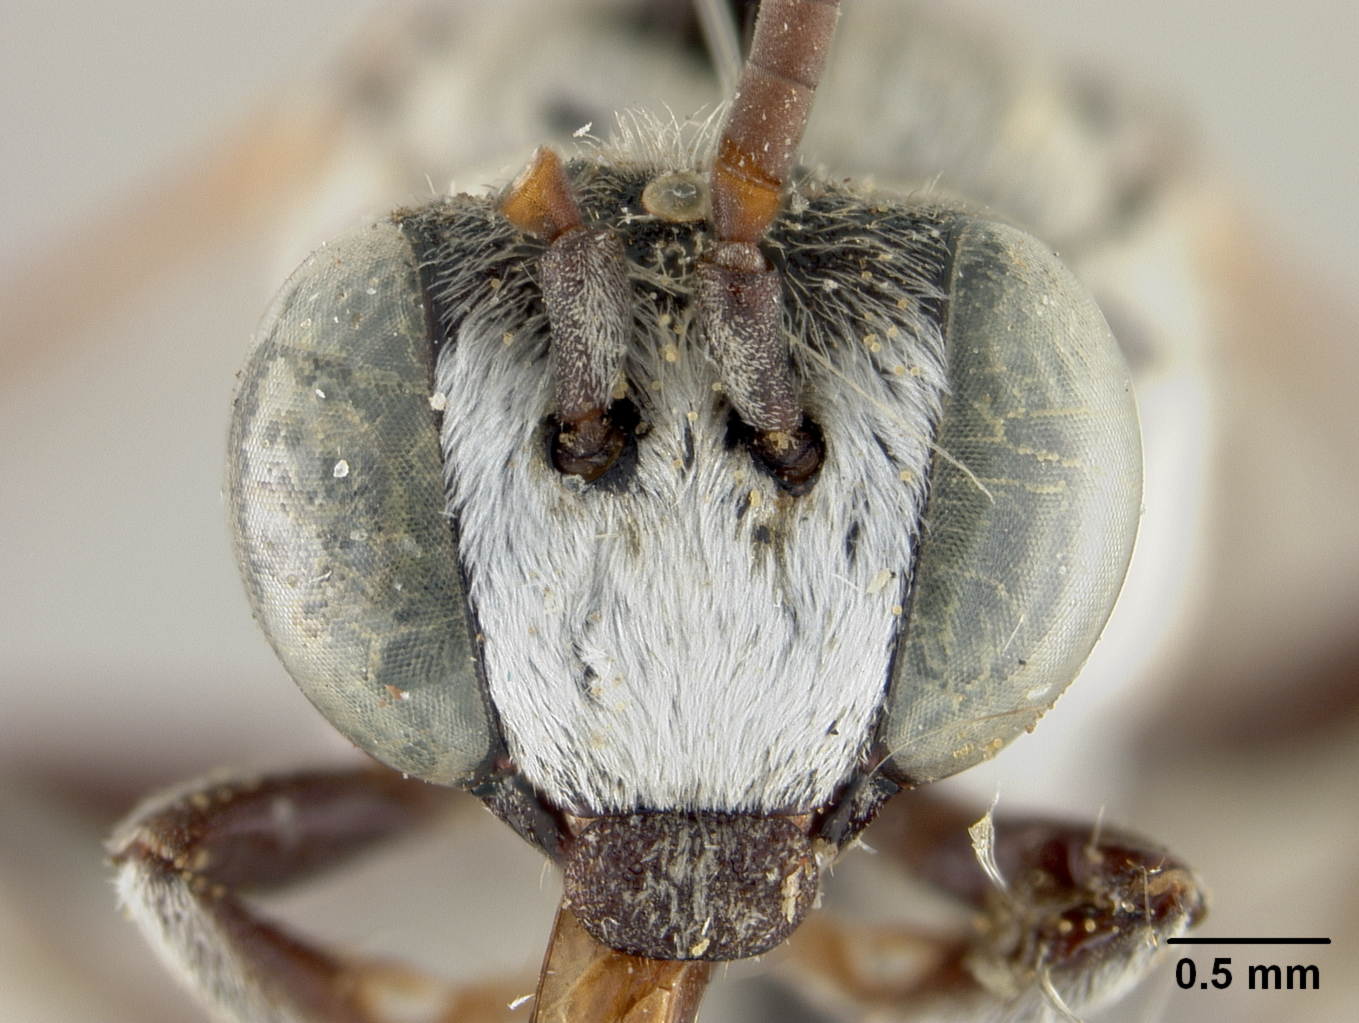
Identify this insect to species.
Epeolus argyreus
